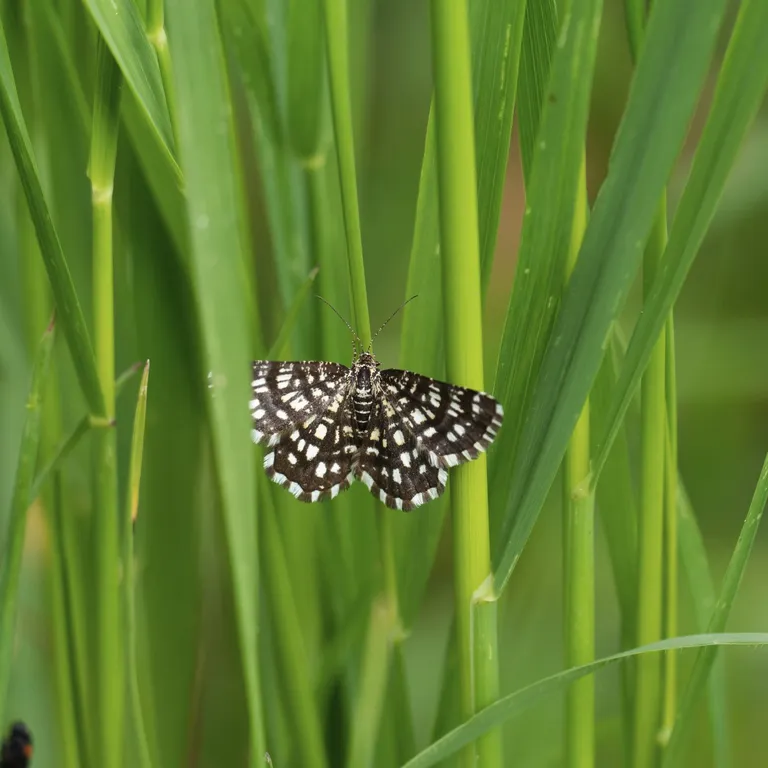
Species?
Chiasmia clathrata
